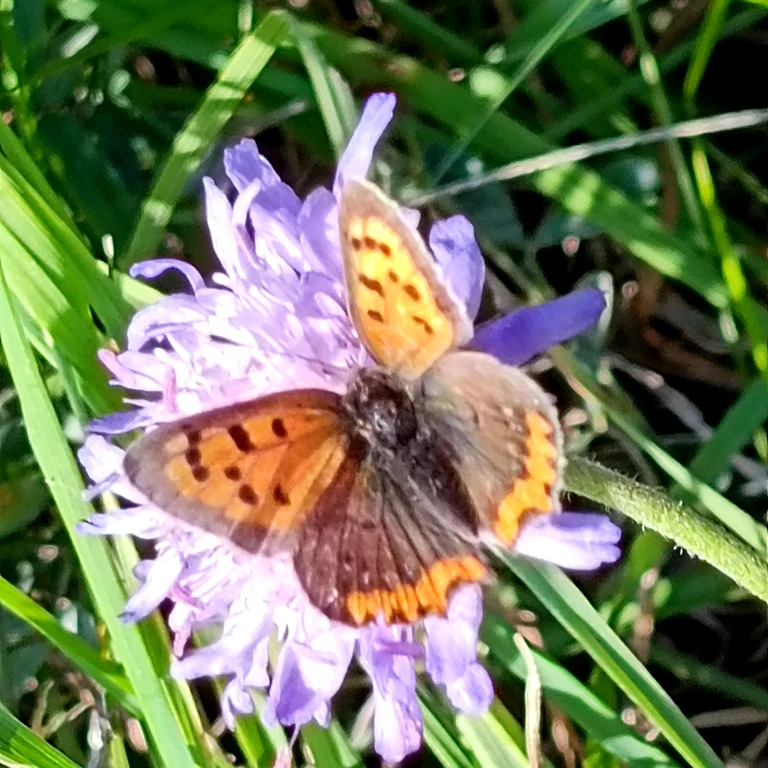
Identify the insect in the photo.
Lycaena phlaeas
